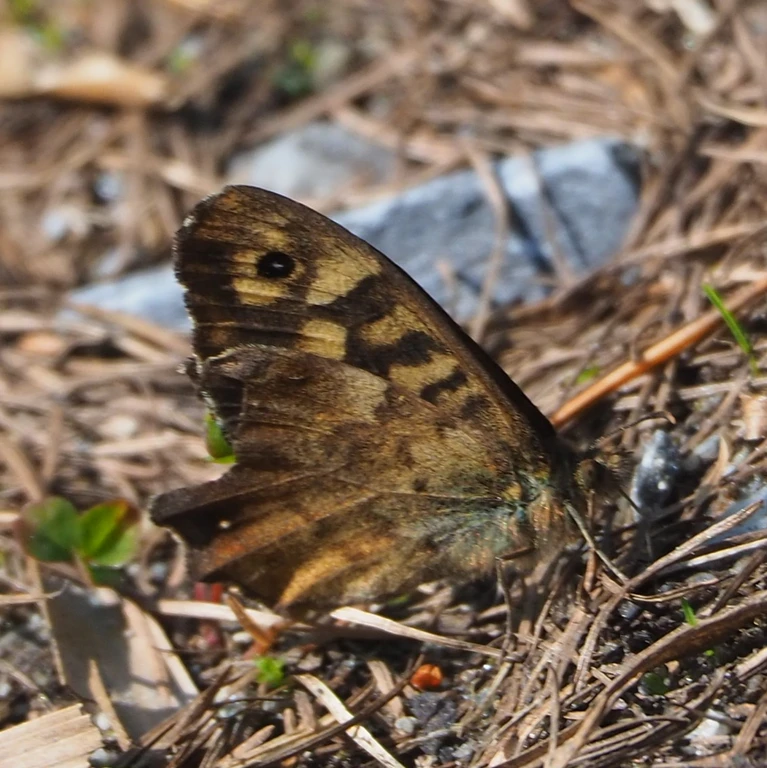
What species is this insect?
Pararge aegeria
